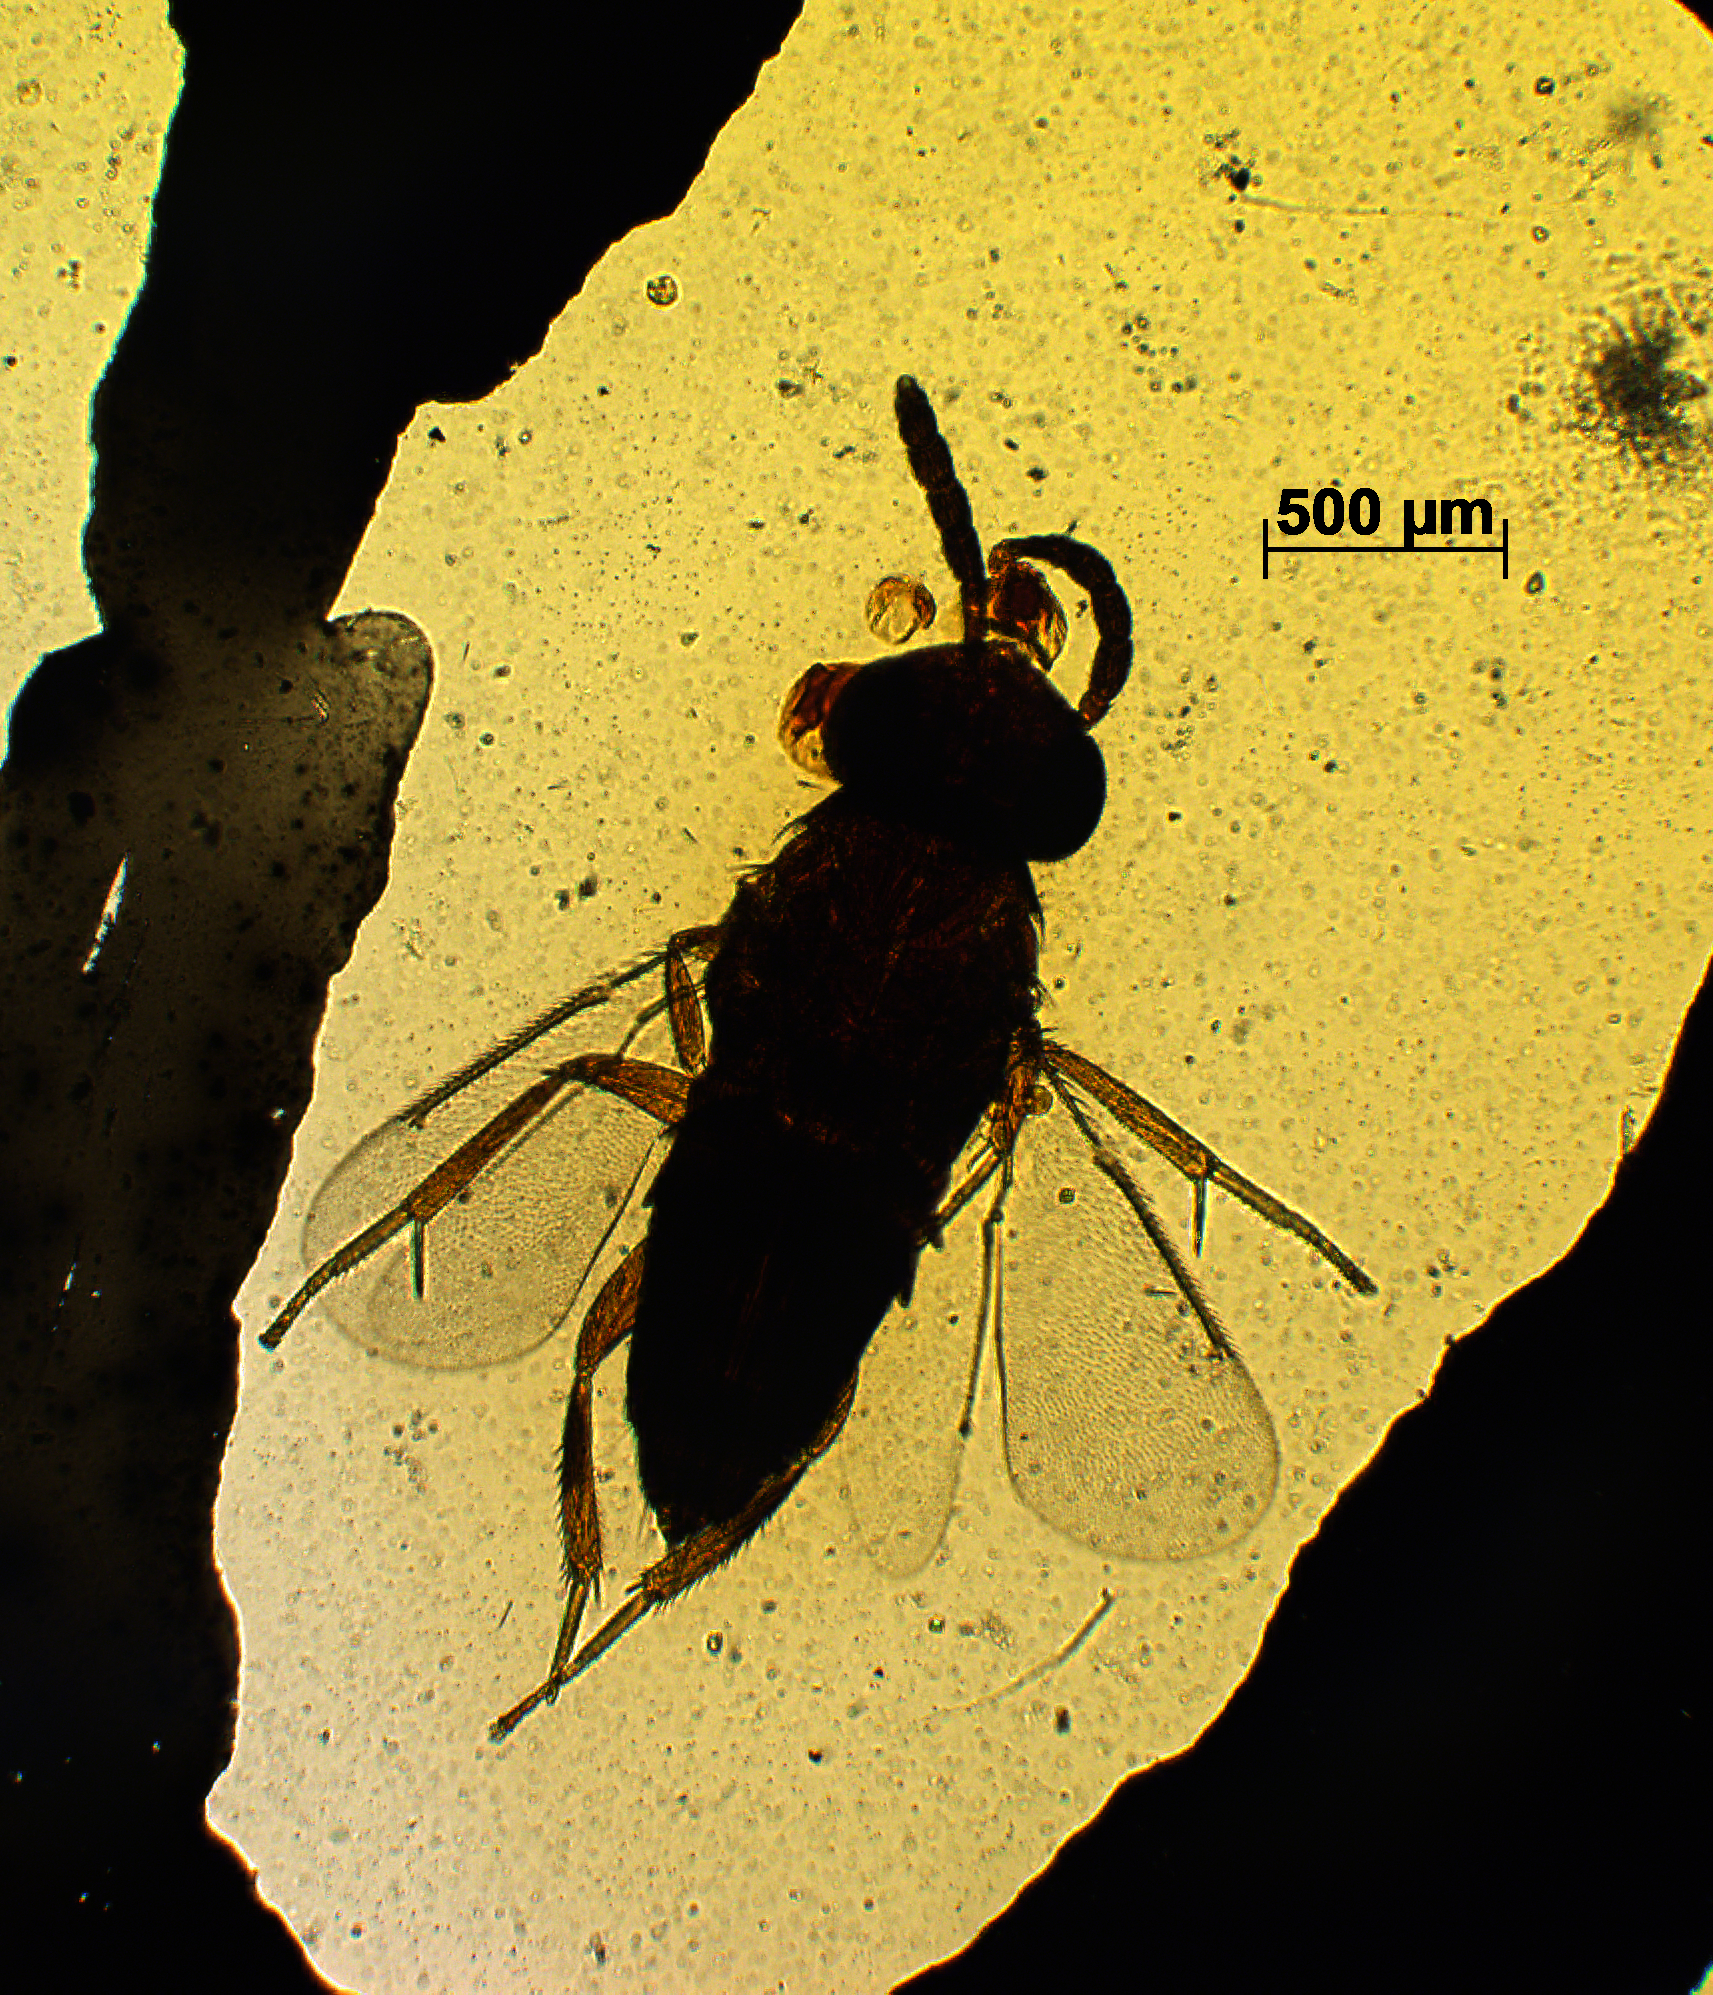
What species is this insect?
Coccophagus clavellatus
